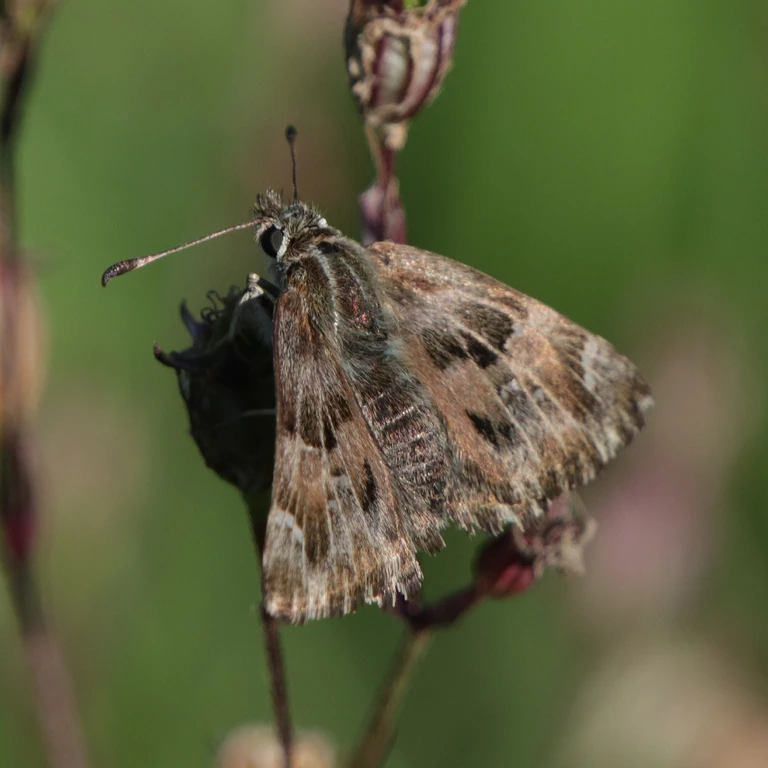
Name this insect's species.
Carcharodus alceae
